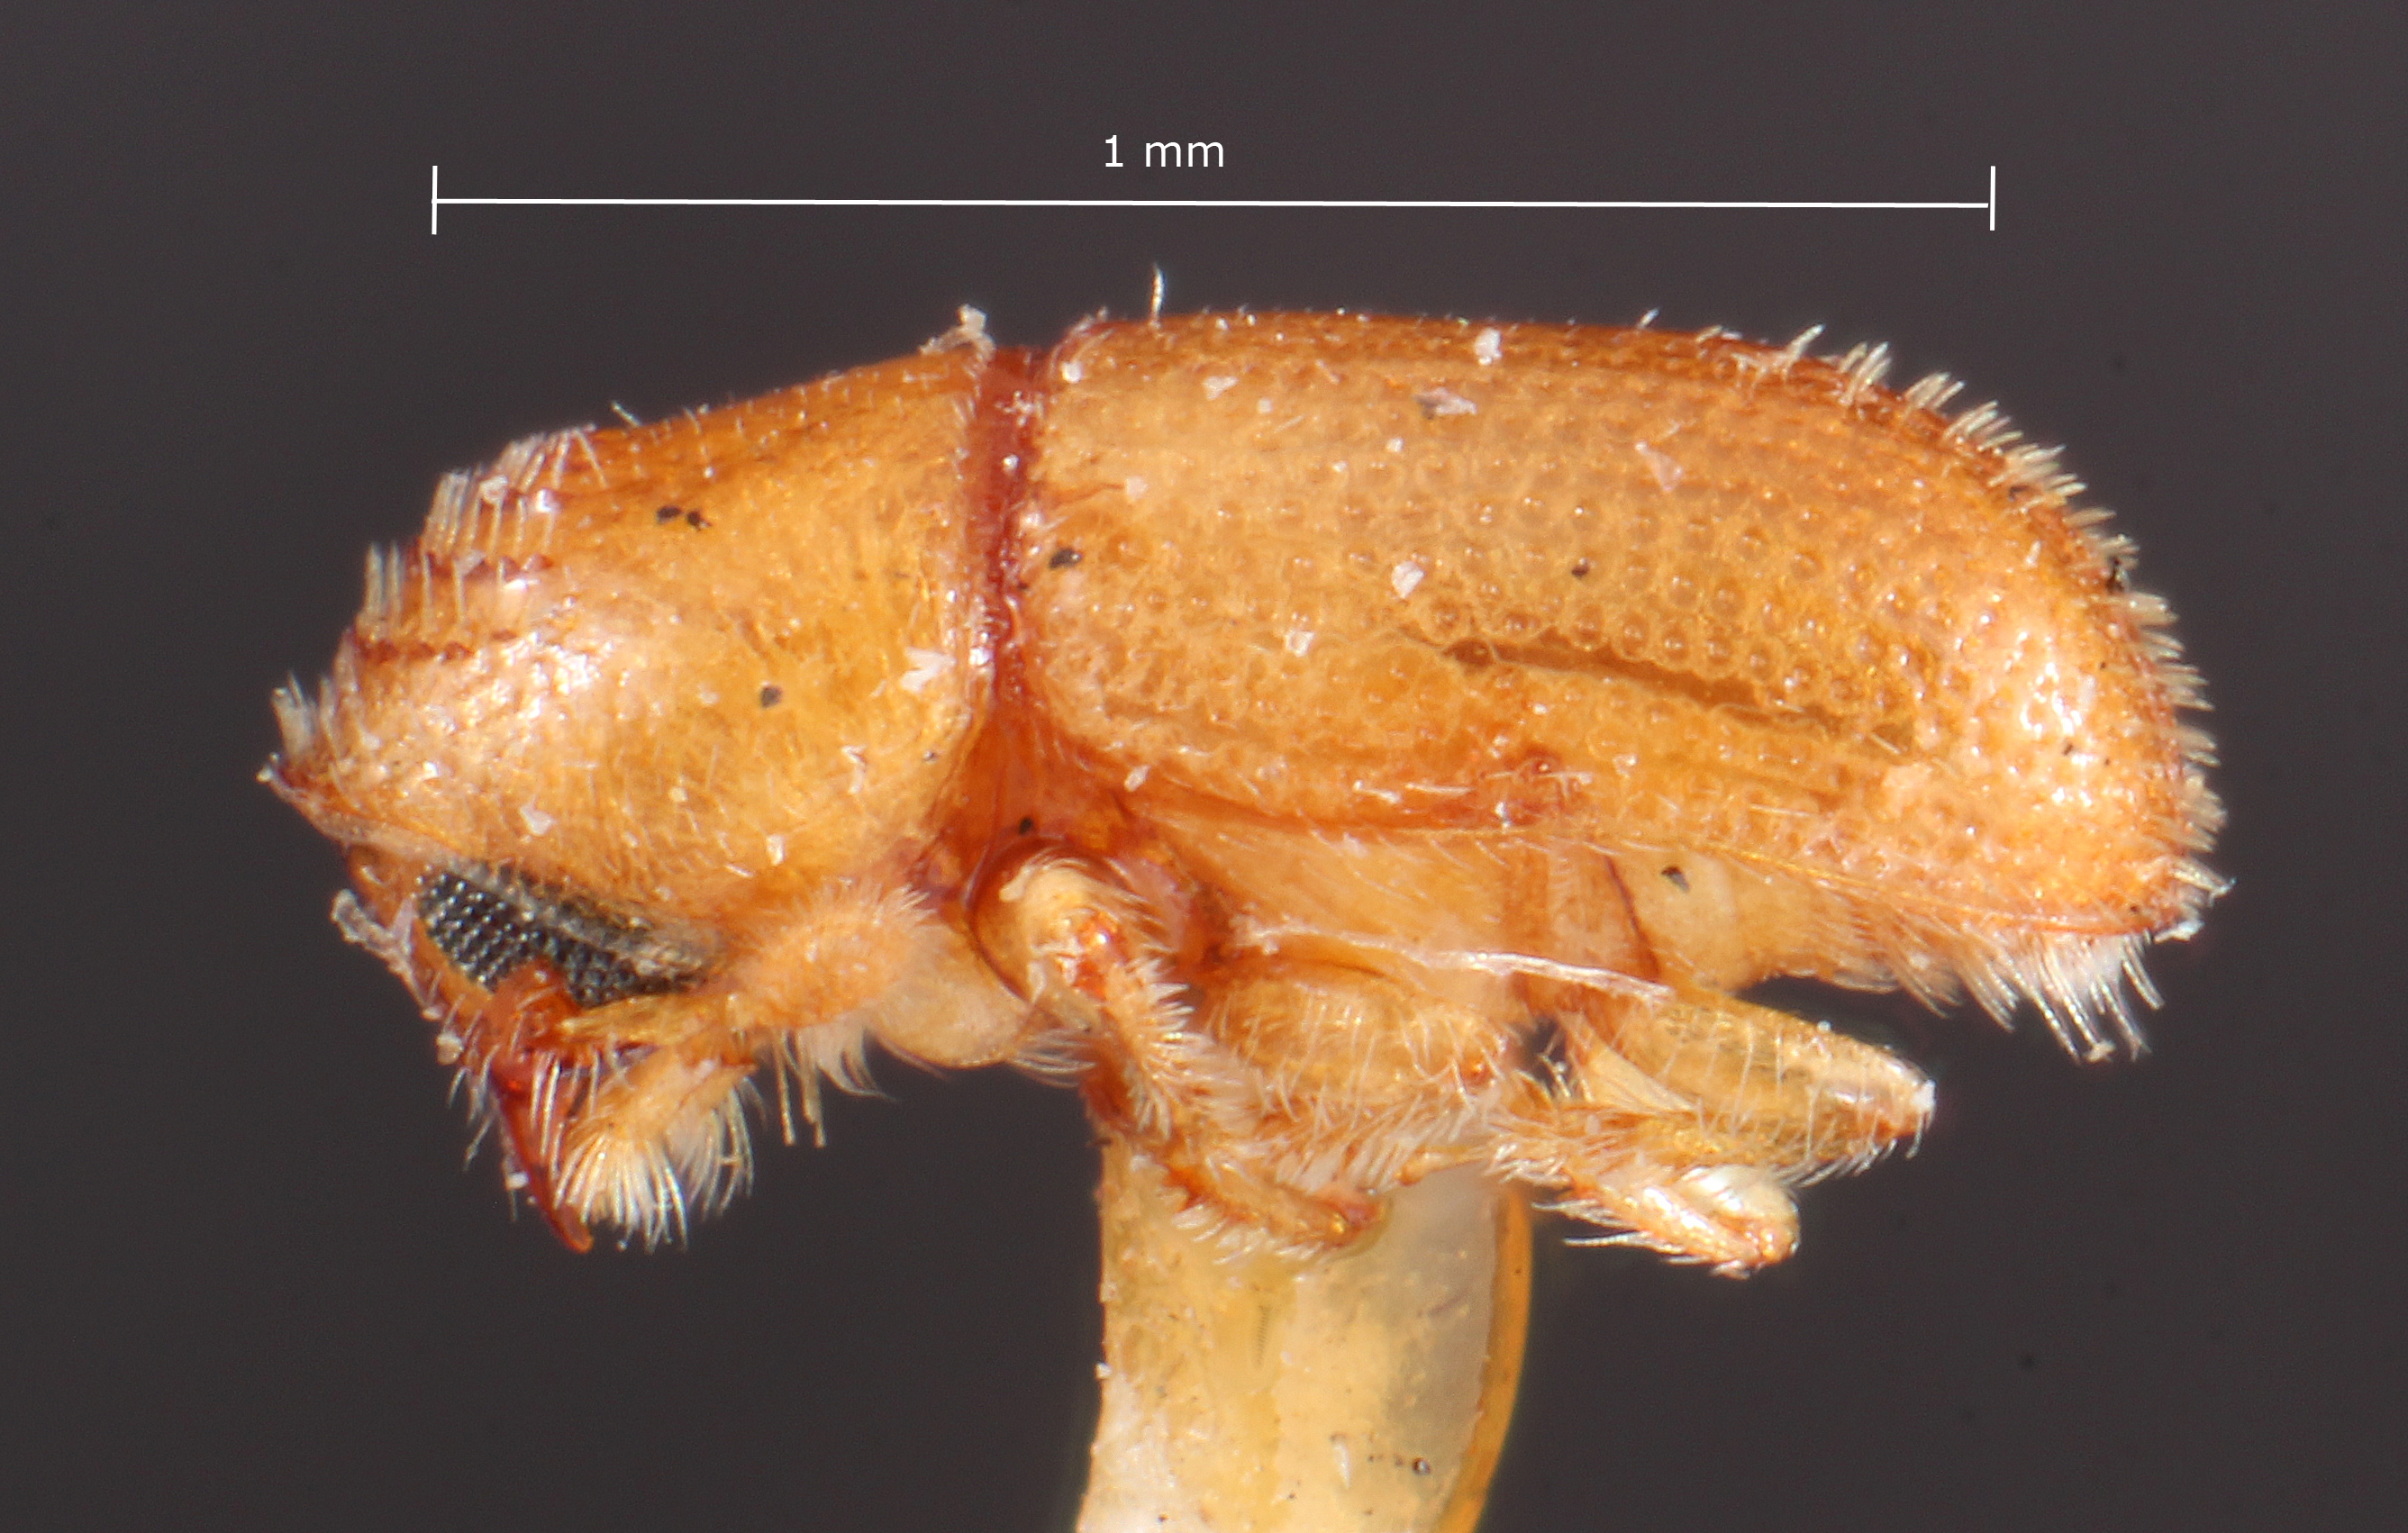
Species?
Pityophthorus regularis
